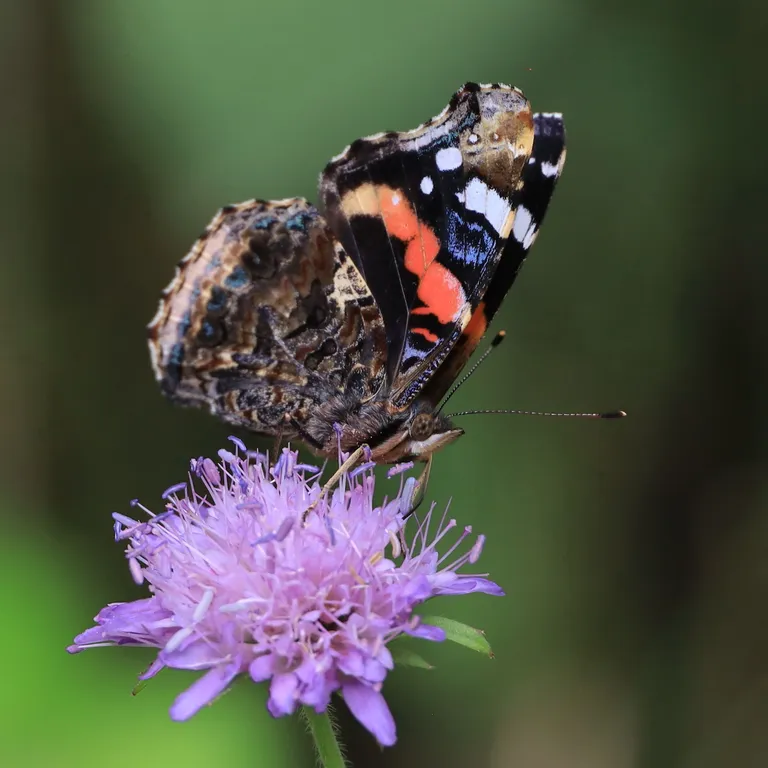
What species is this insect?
Vanessa atalanta
